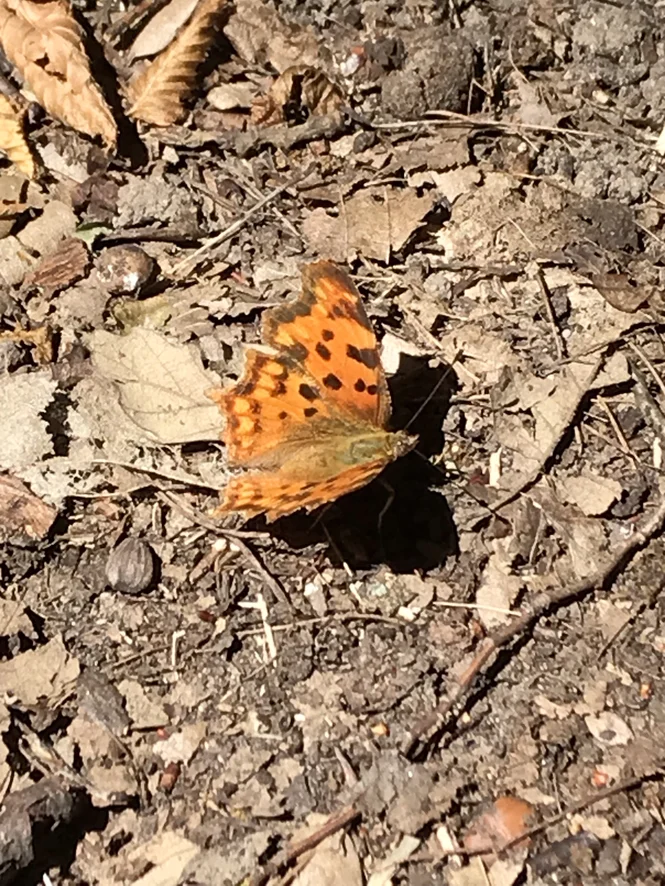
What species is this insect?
Polygonia c-album
